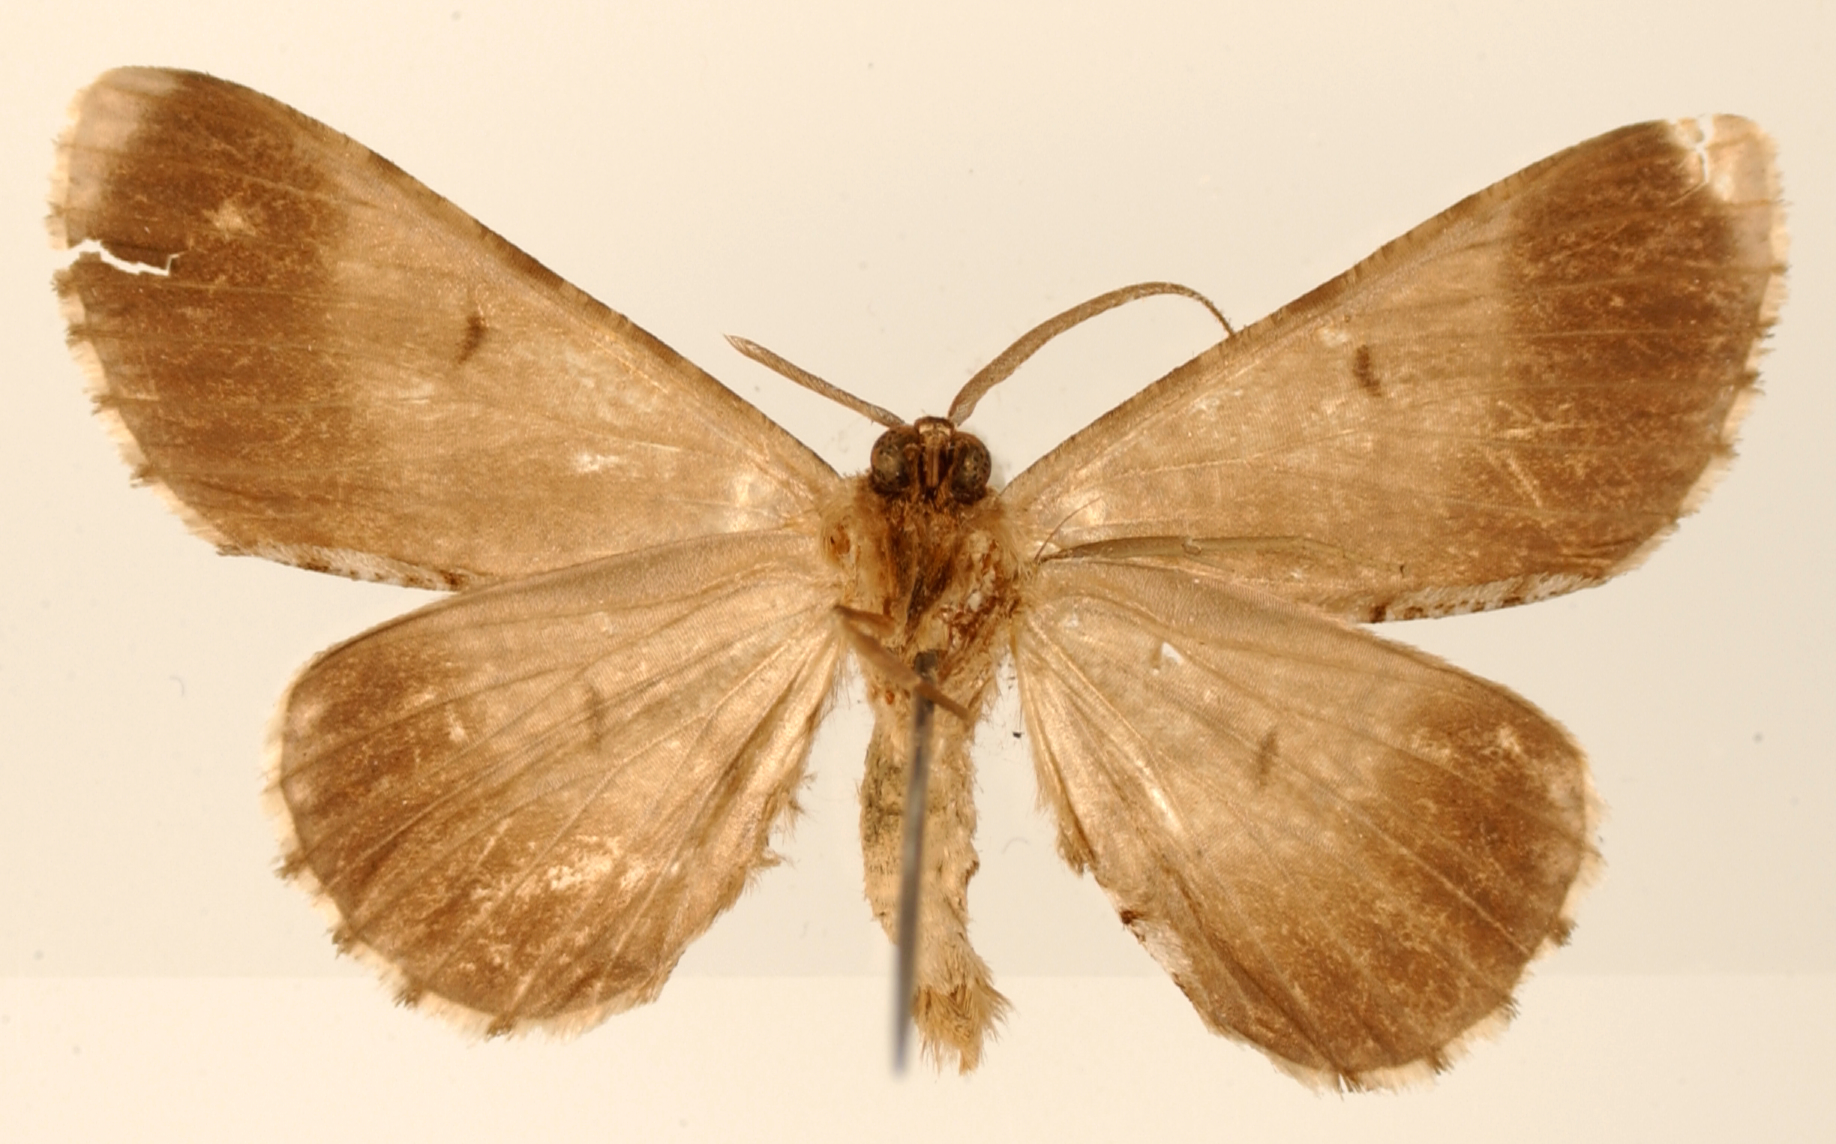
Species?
Hymenomima subnigrata
